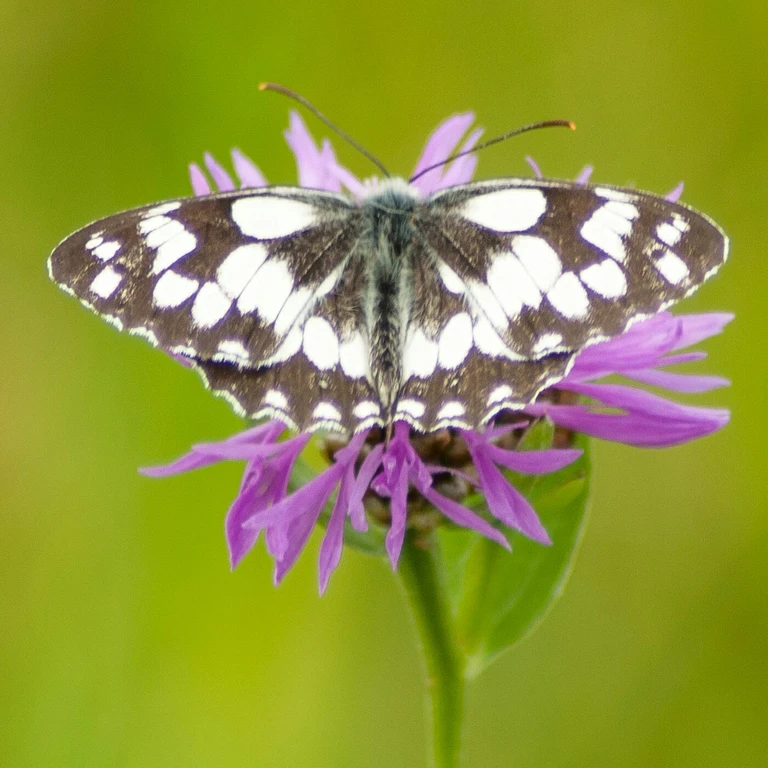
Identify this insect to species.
Melanargia galathea
